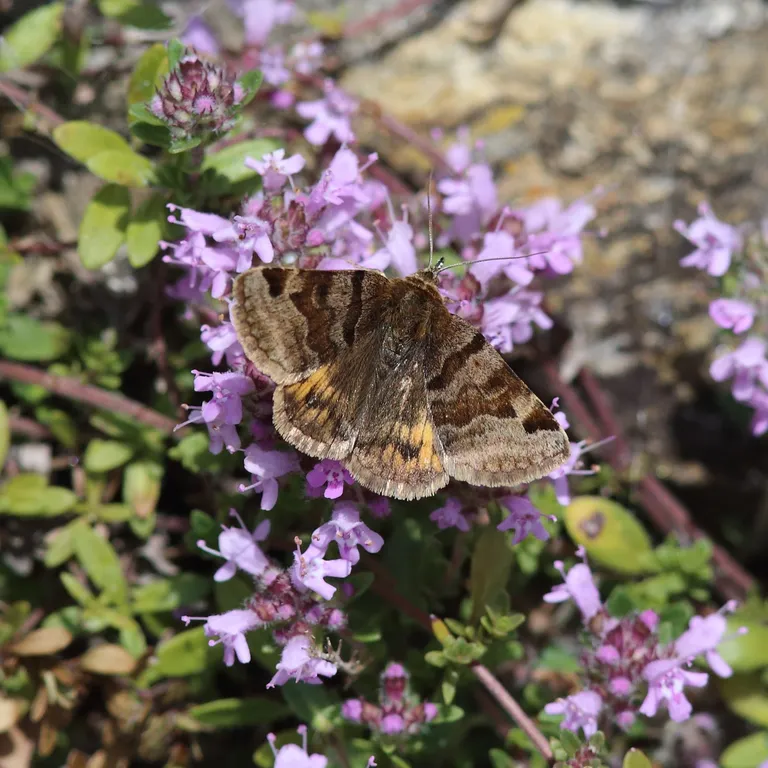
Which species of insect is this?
Euclidia glyphica
